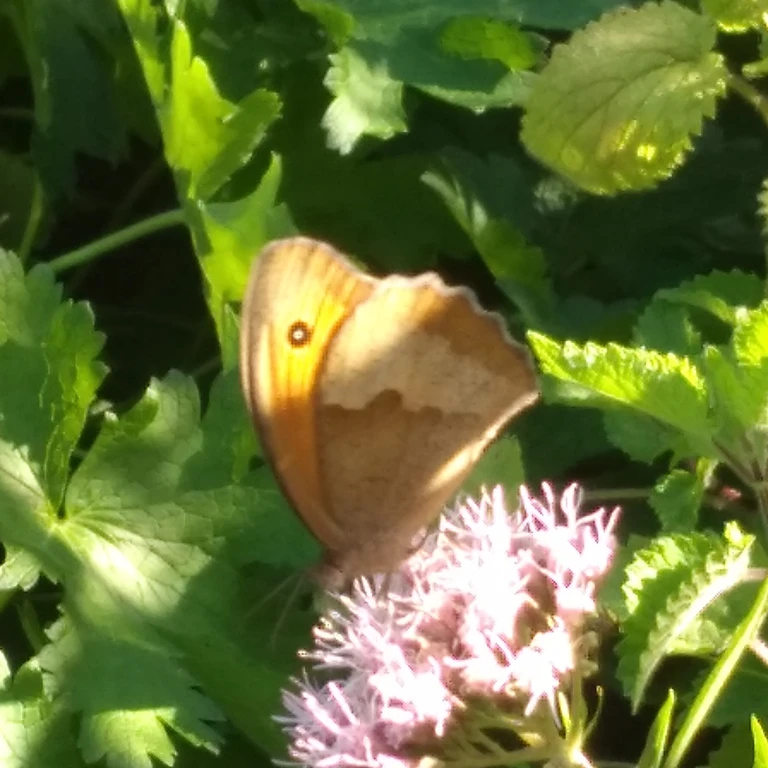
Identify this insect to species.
Maniola jurtina
